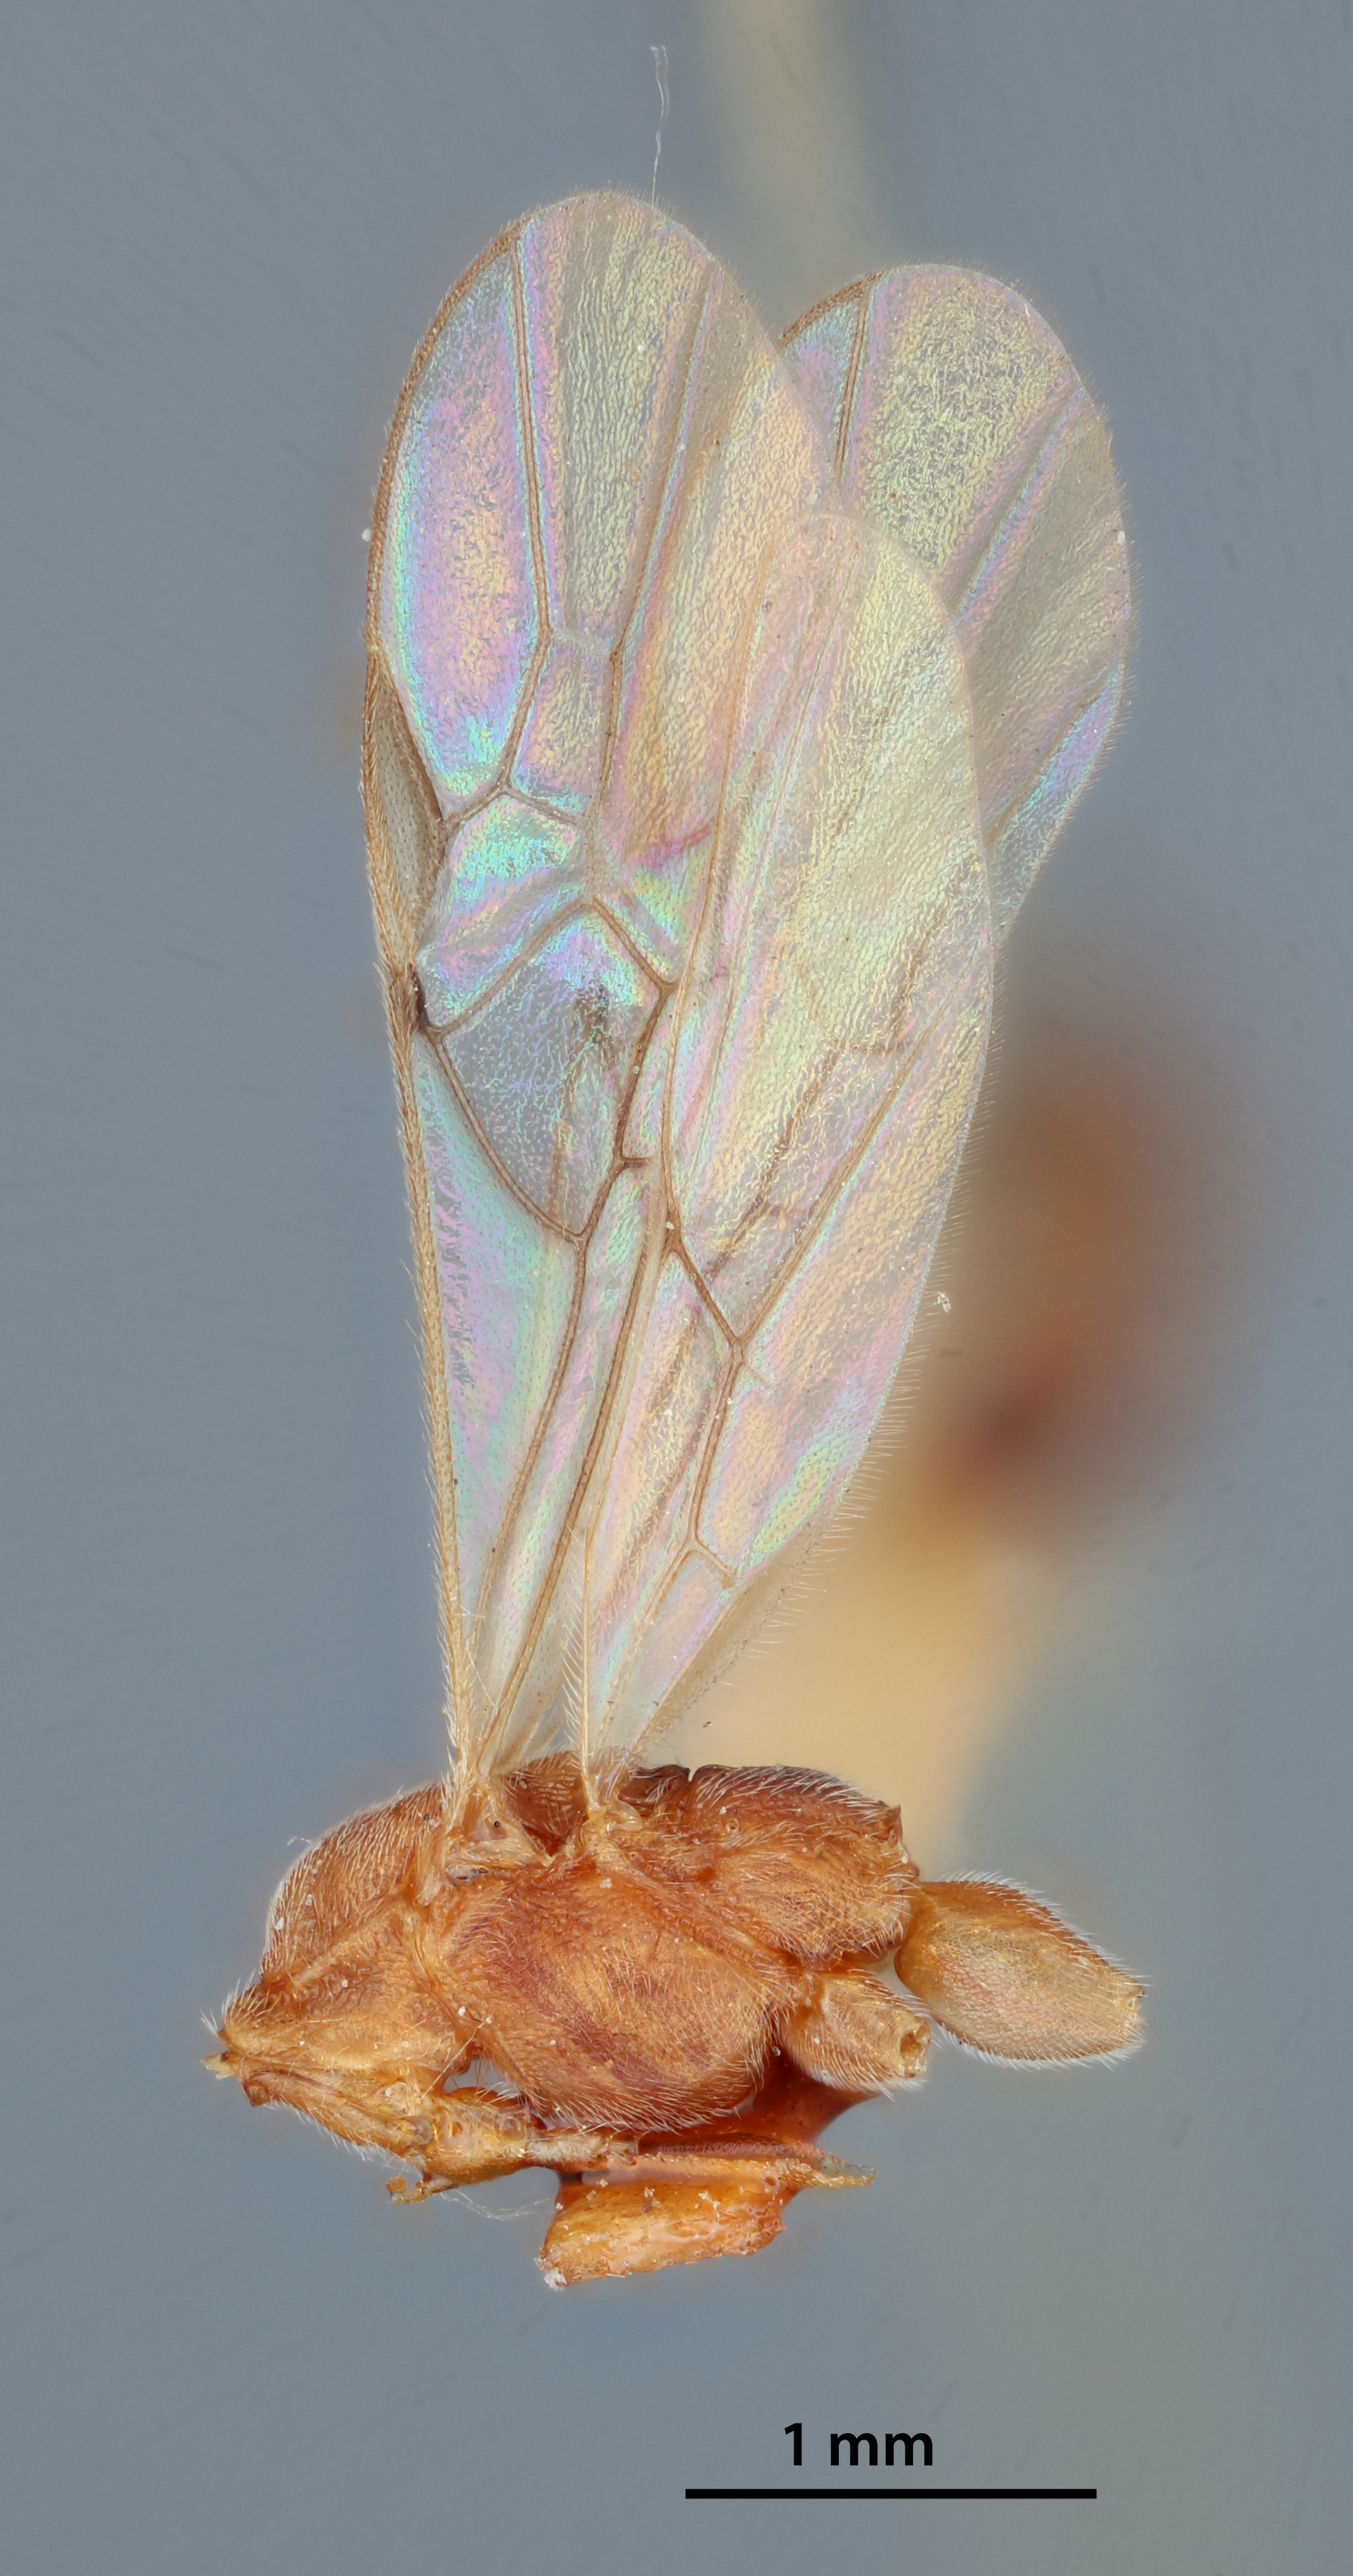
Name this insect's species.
Rhogas montanus
